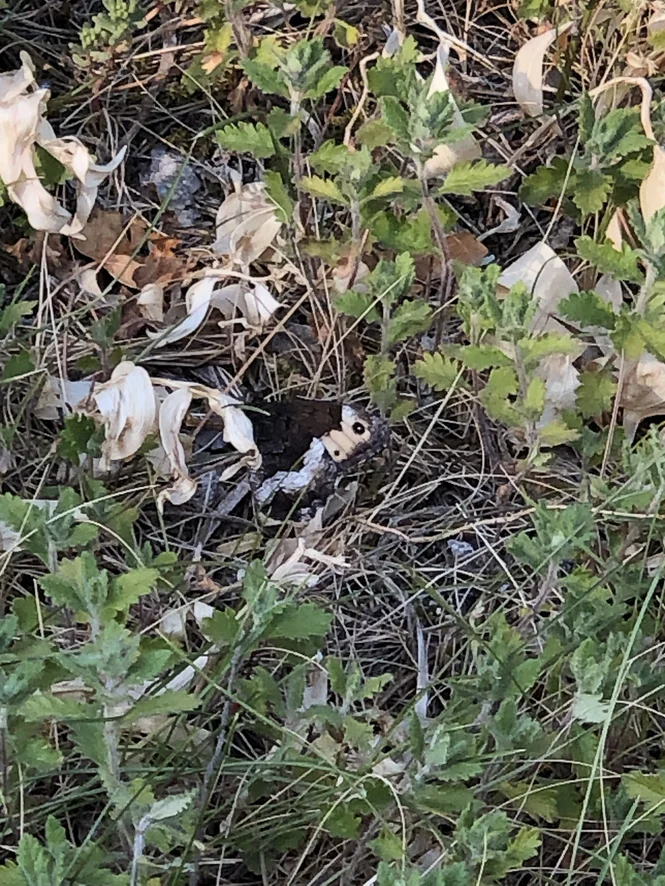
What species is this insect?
Hipparchia alcyone
